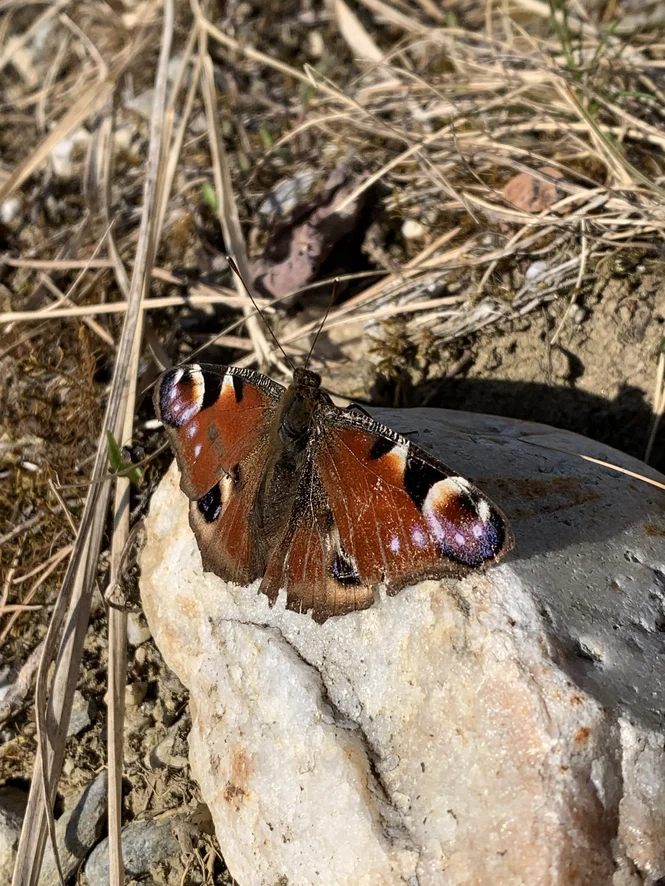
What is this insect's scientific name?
Aglais io
